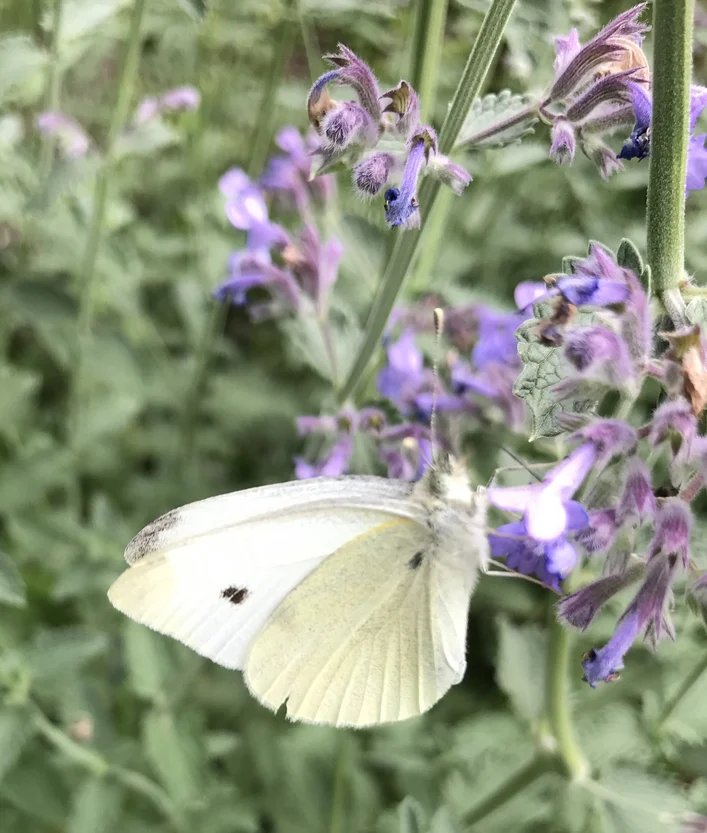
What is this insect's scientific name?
Pieris rapae
